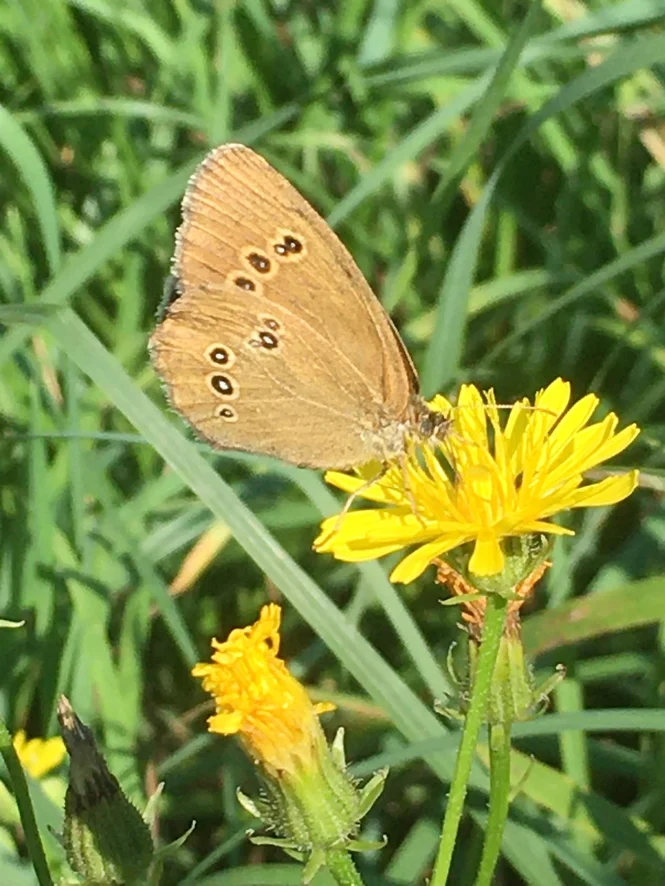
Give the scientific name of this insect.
Aphantopus hyperantus
